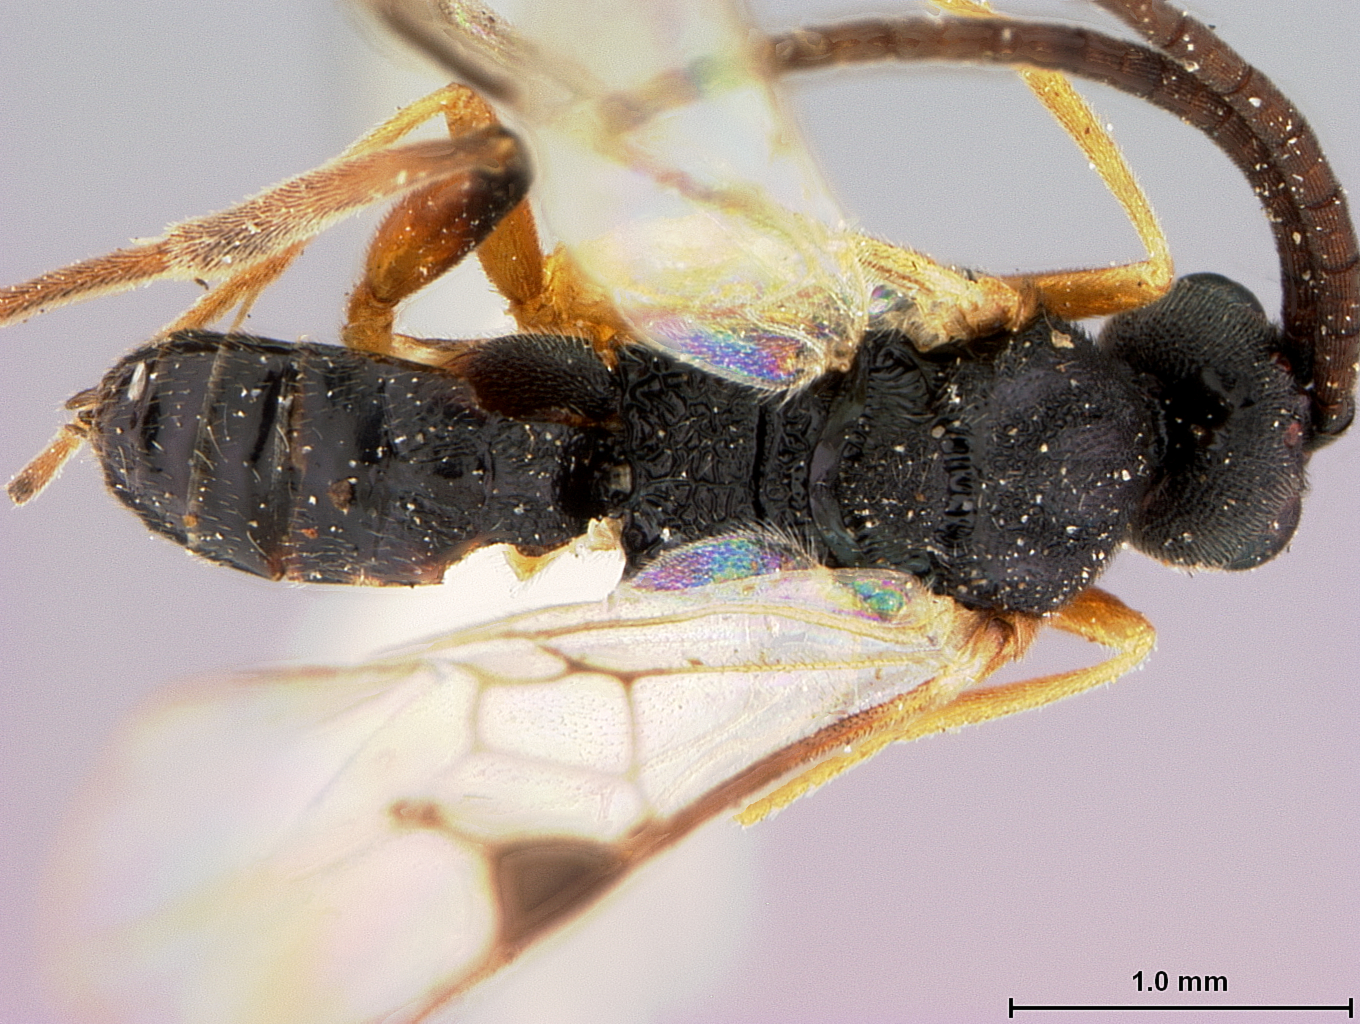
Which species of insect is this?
Microplitis coloradensis
